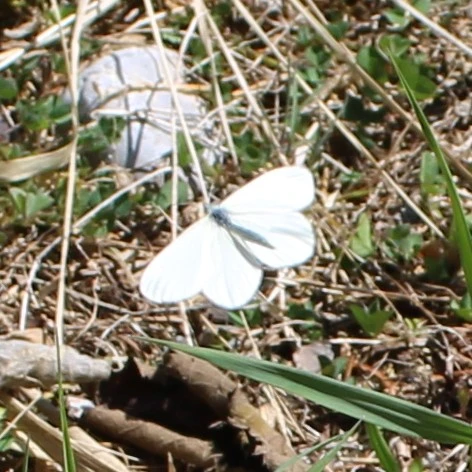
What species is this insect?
Leptidea sinapis/juvernica
